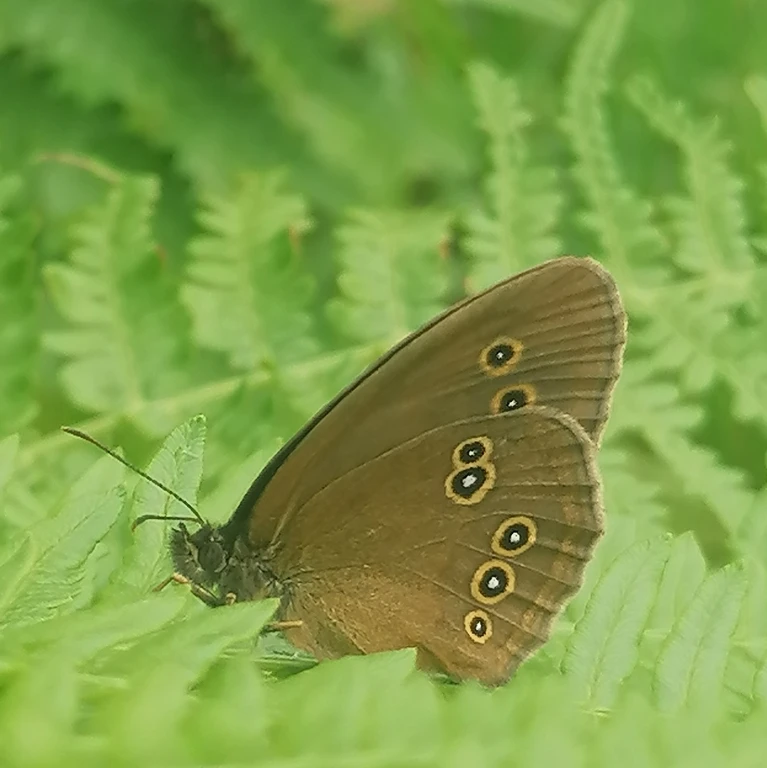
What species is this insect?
Aphantopus hyperantus
